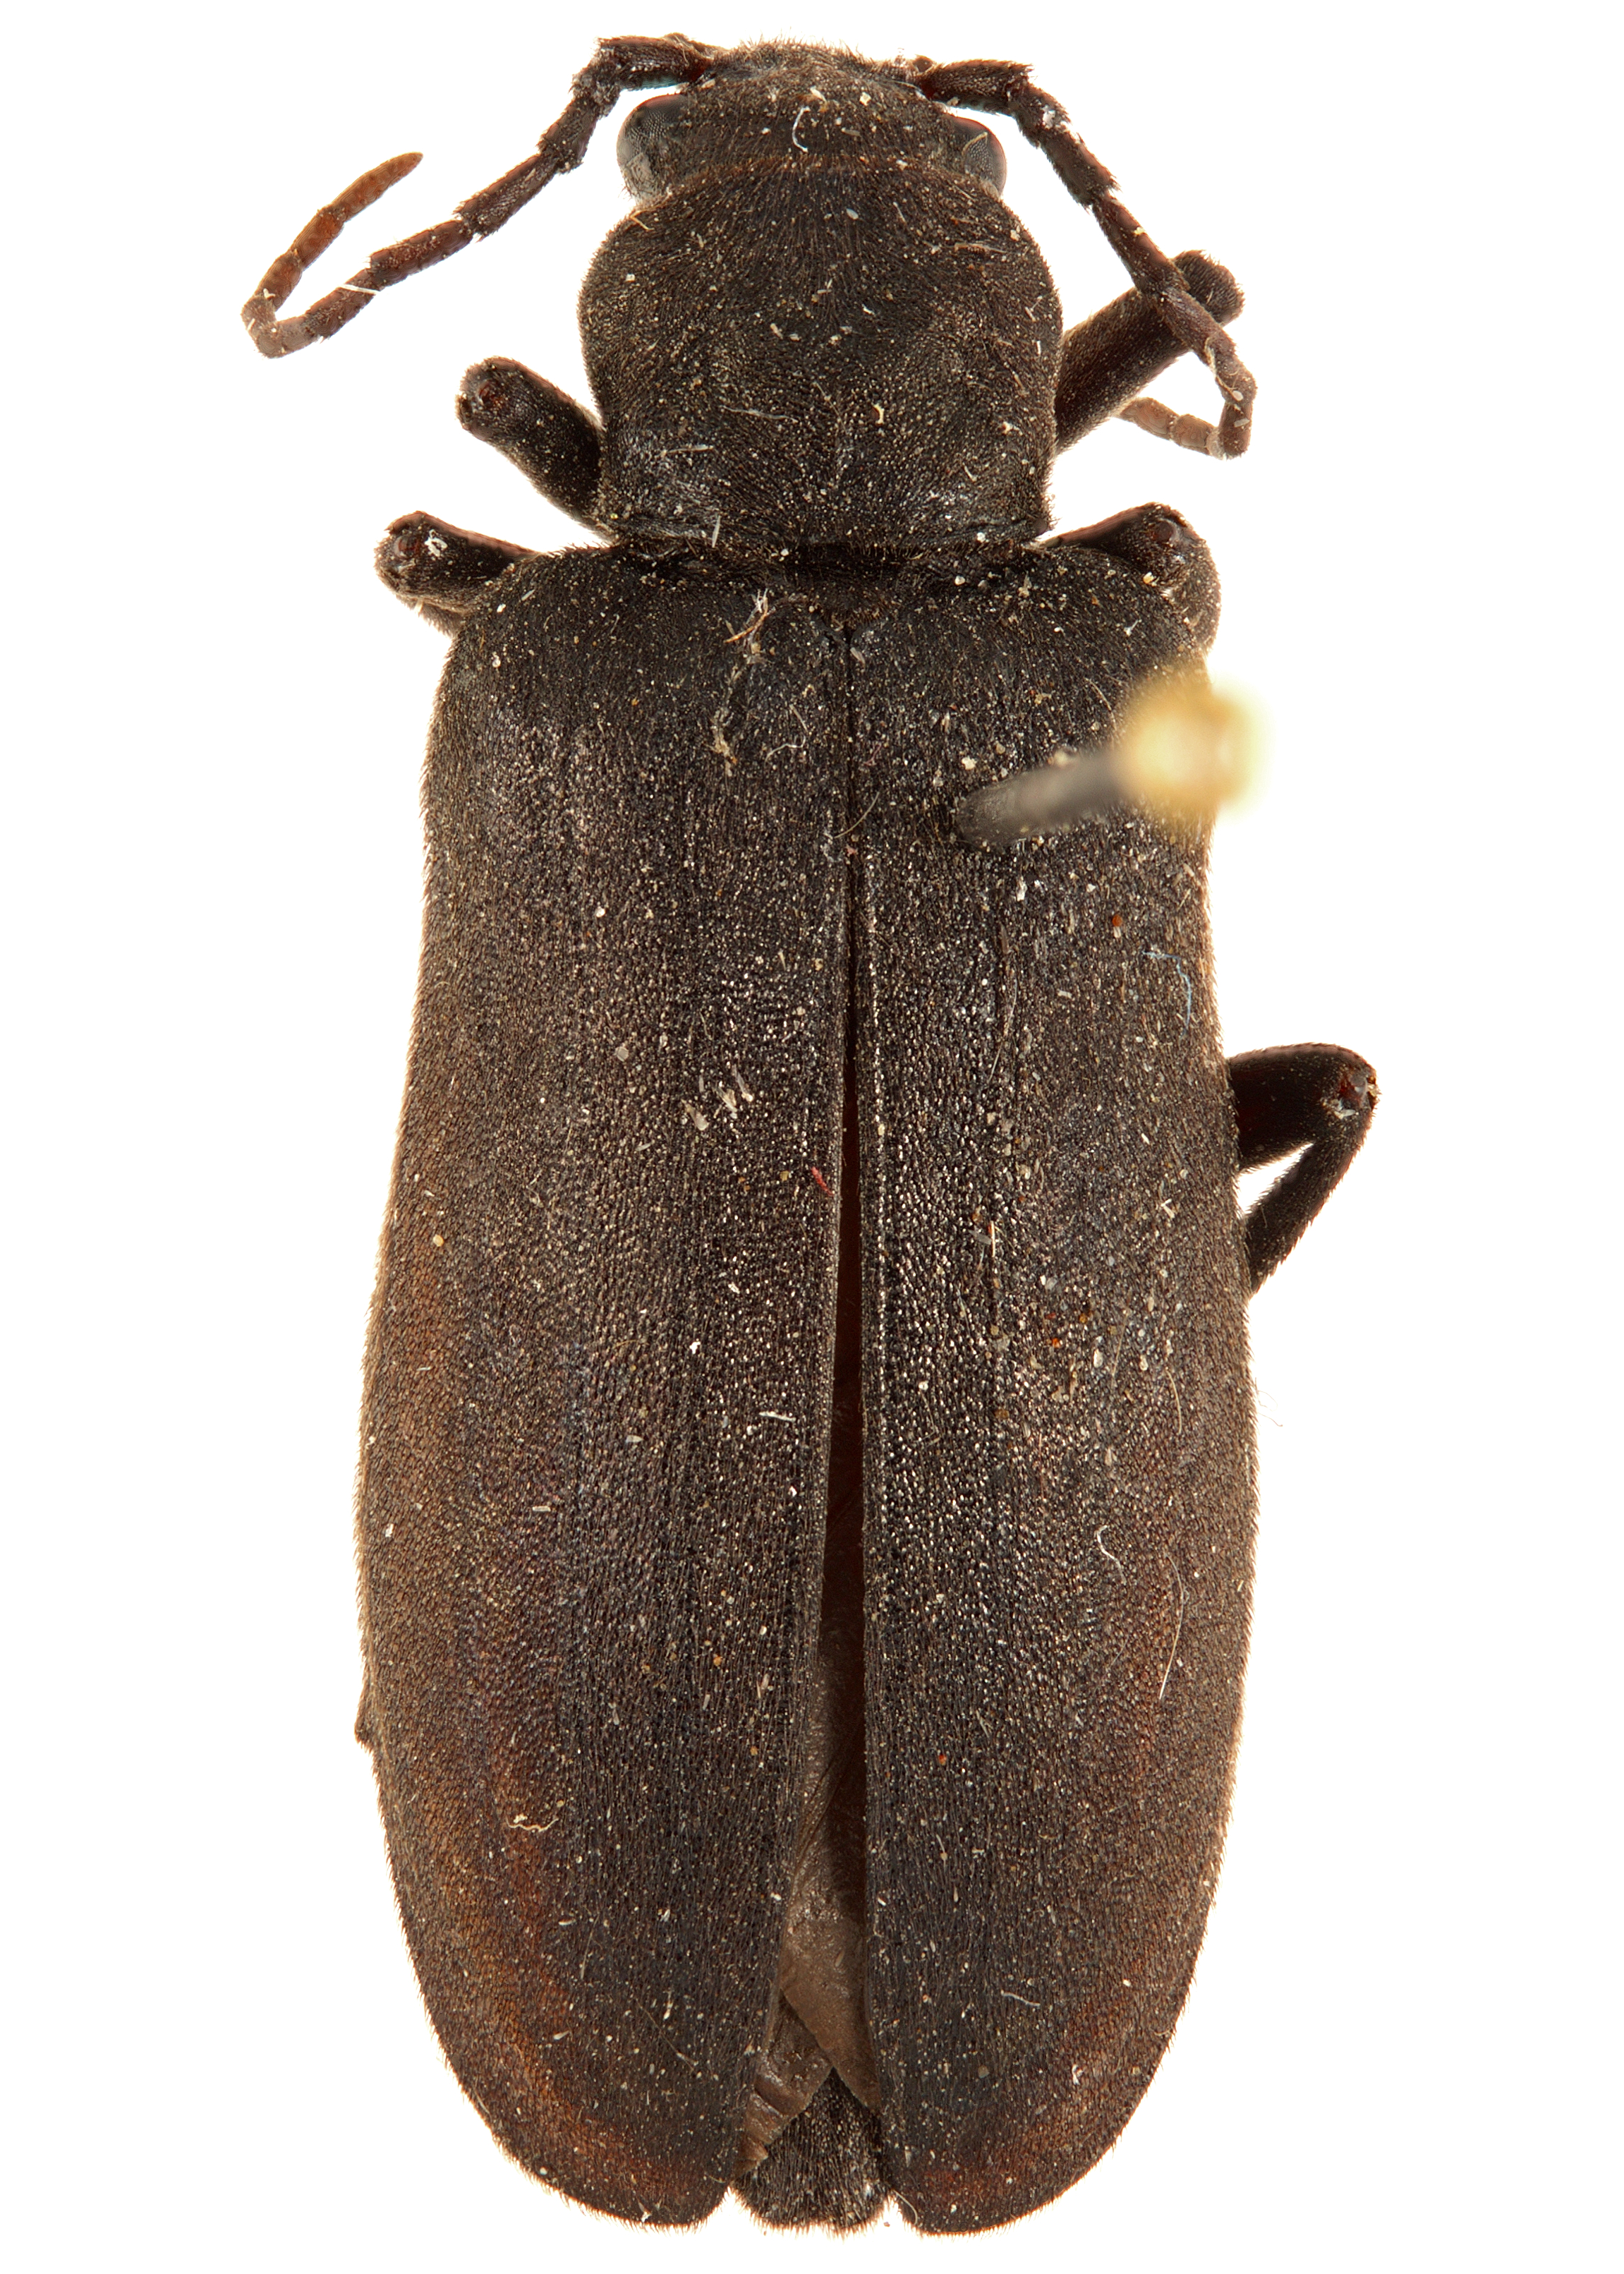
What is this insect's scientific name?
Judolidia bangi
